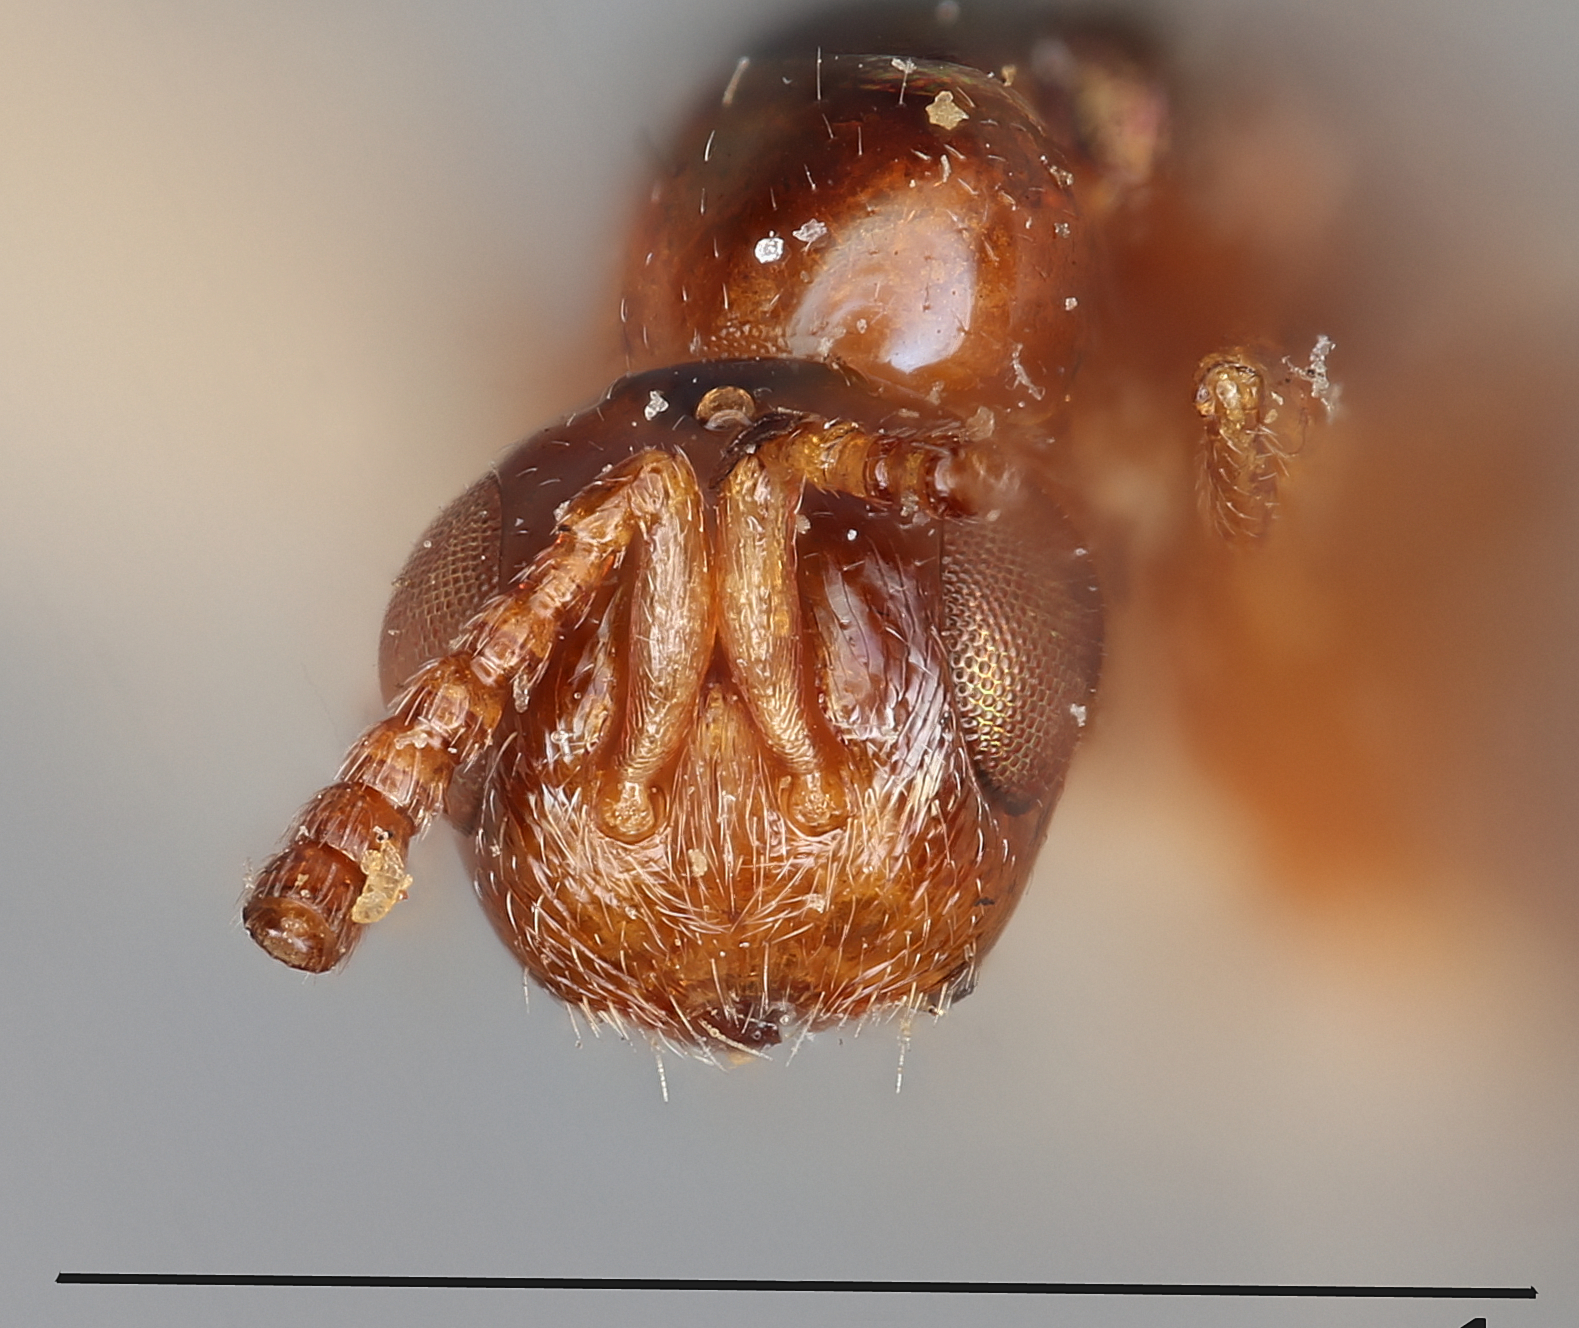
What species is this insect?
Parasciatheras dinoderi
